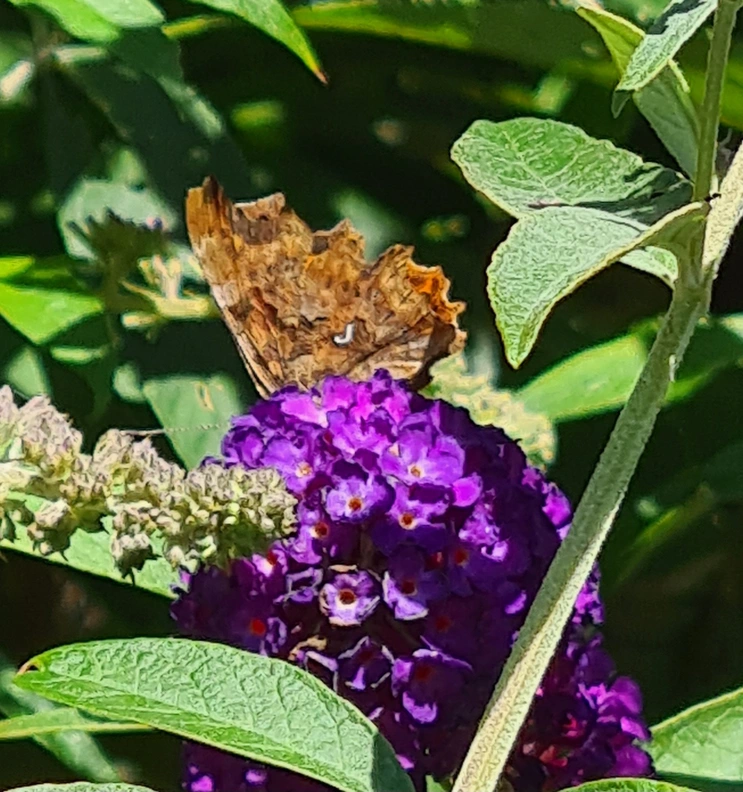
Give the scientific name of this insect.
Polygonia c-album
